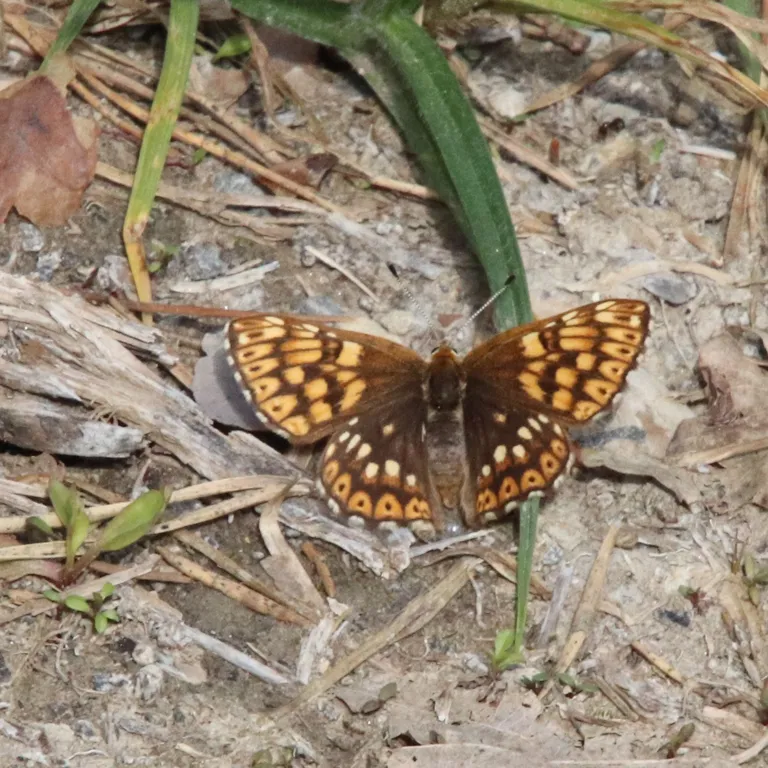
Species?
Hamearis lucina
